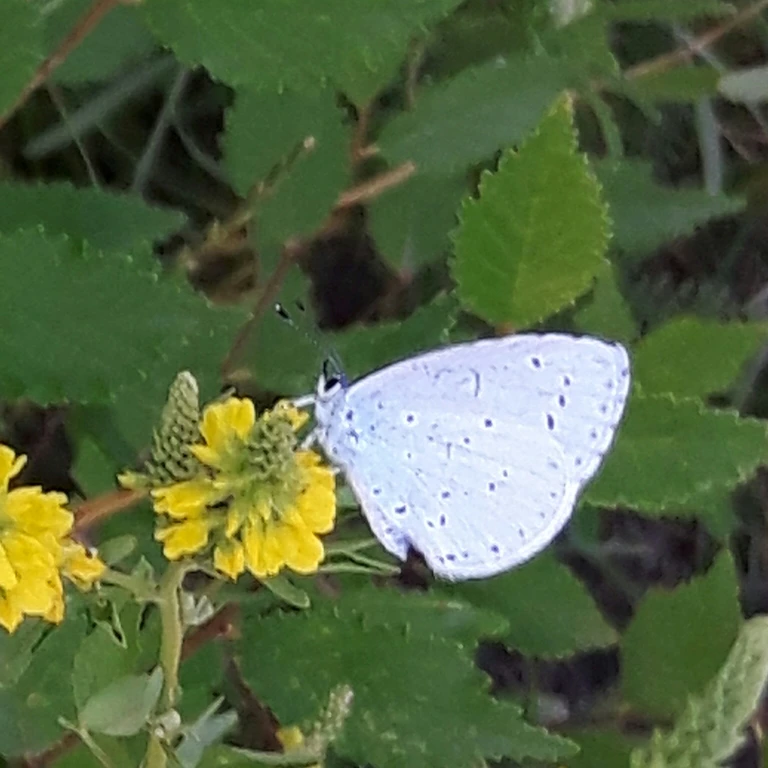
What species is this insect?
Celastrina argiolus
